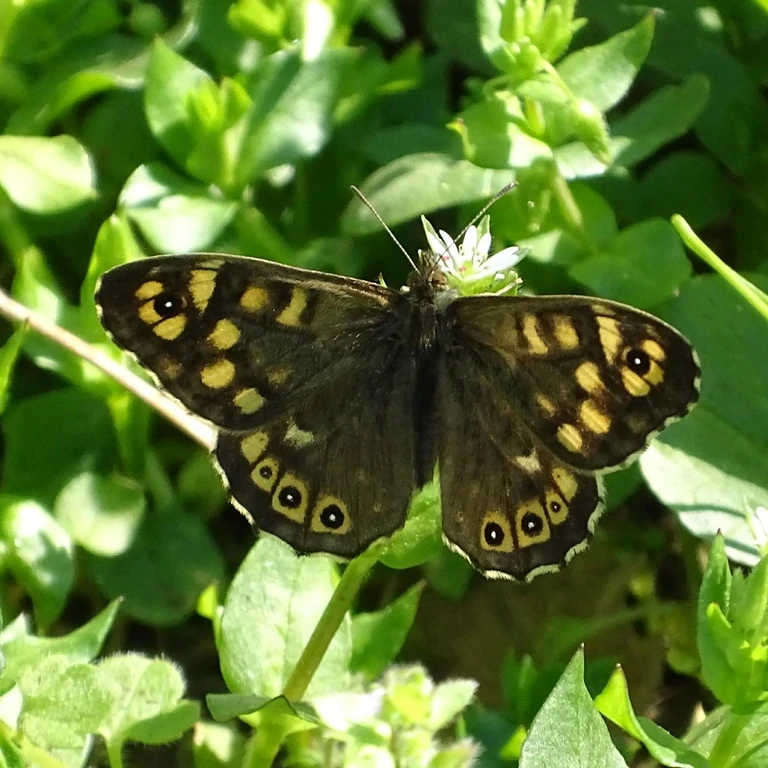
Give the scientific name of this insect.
Pararge aegeria
